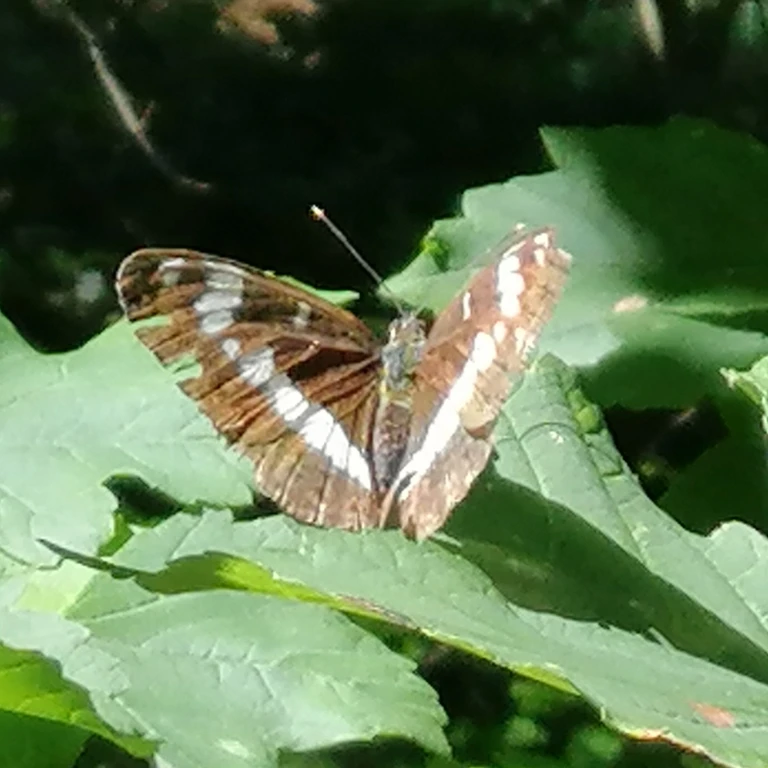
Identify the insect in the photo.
Limenitis camilla (also Ladoga camilla)
